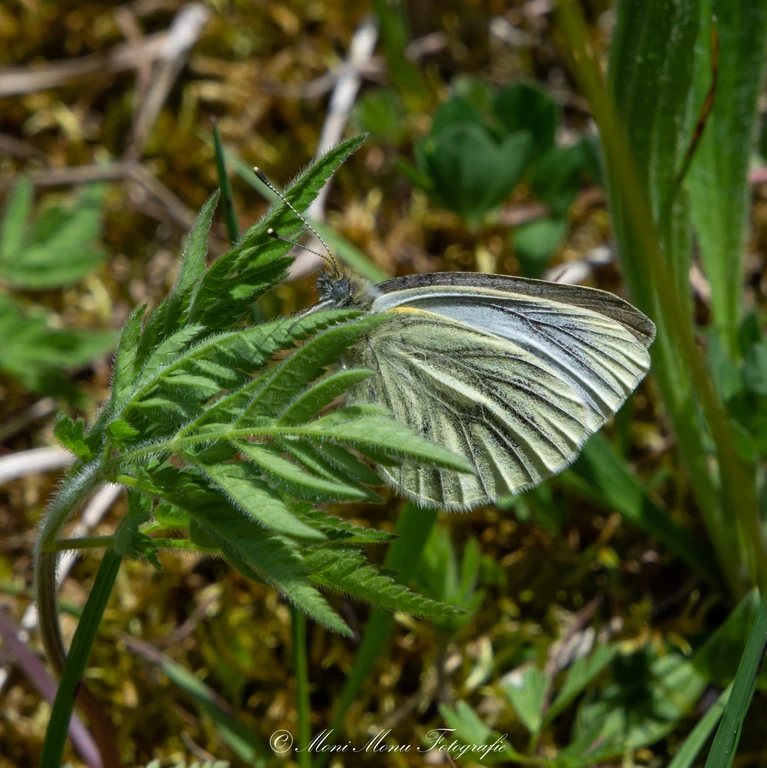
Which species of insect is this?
Pieris bryoniae
